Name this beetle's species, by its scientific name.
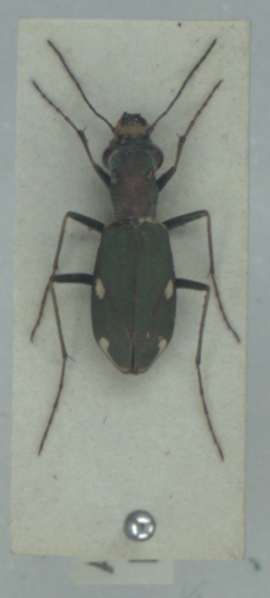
Cylindera germanica
